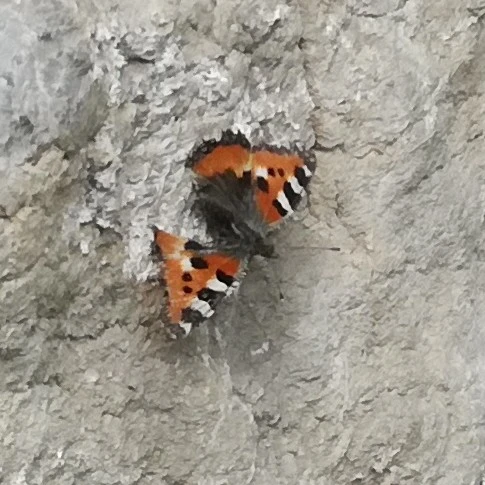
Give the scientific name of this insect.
Aglais urticae
